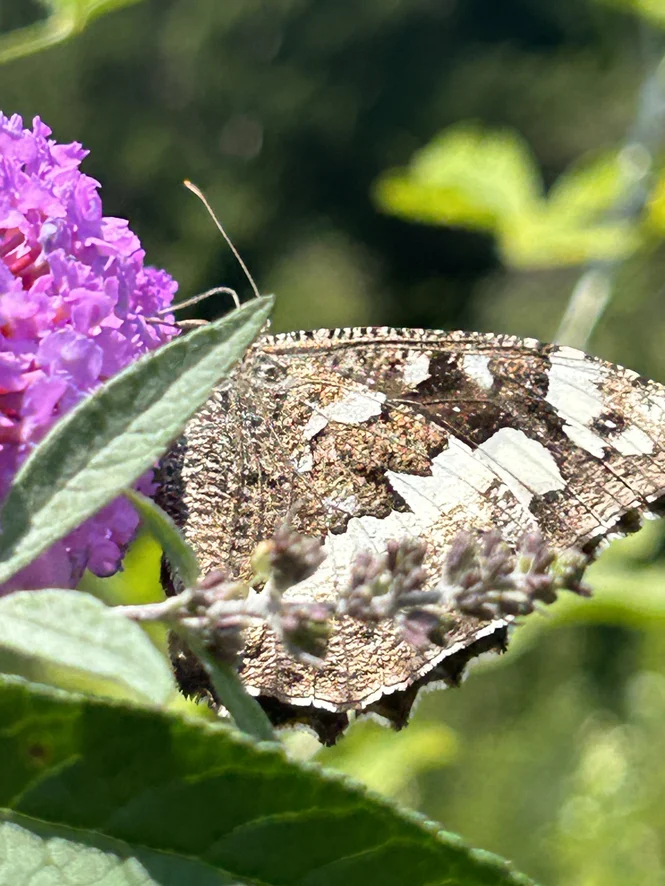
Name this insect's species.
Brintesia circe
